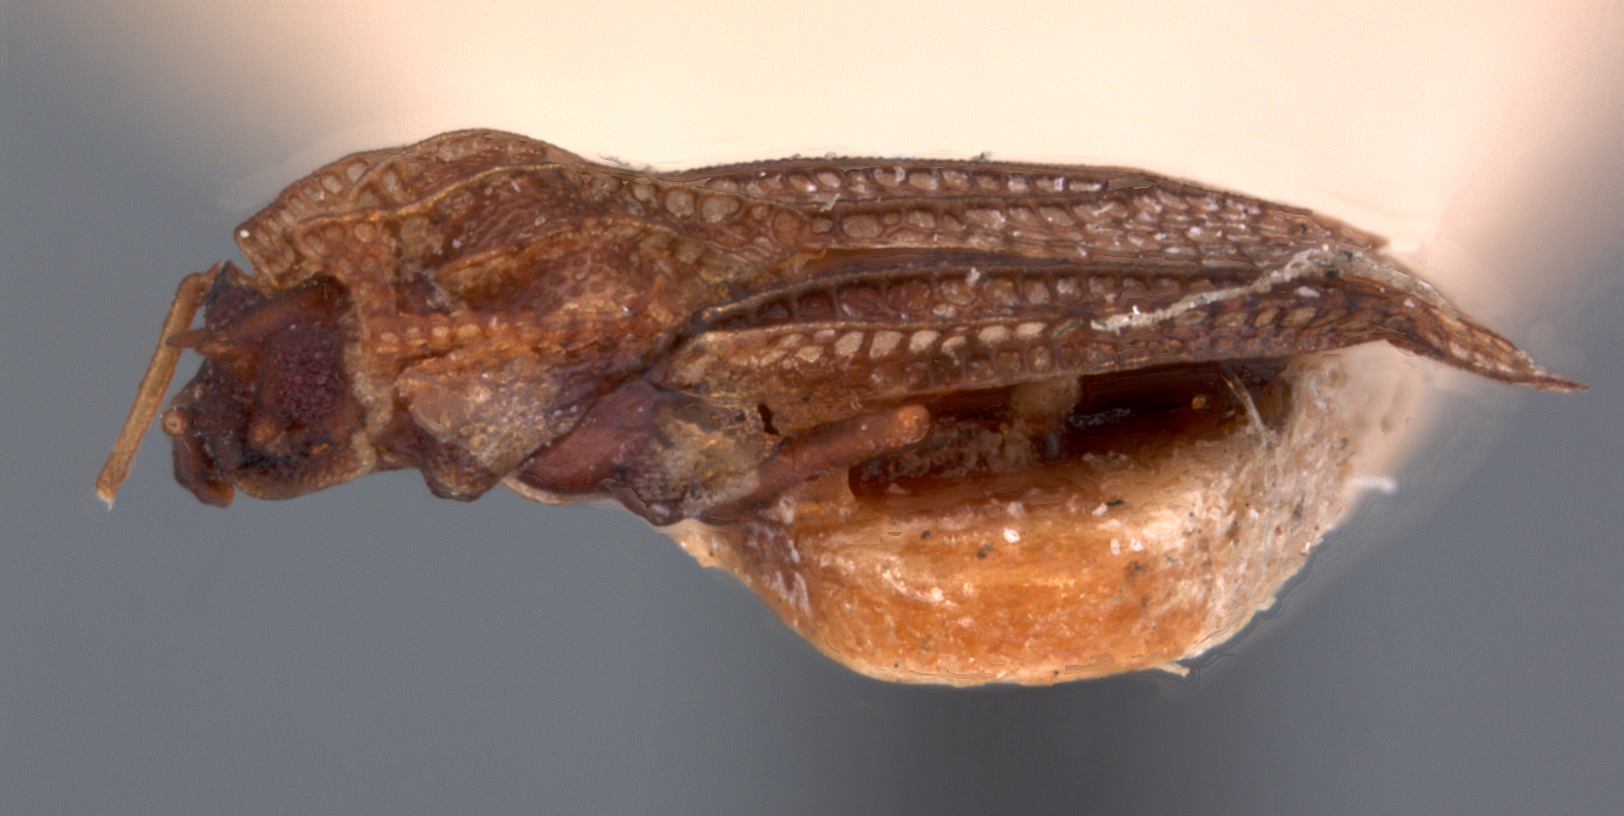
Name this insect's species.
Acalypta cooleyi
